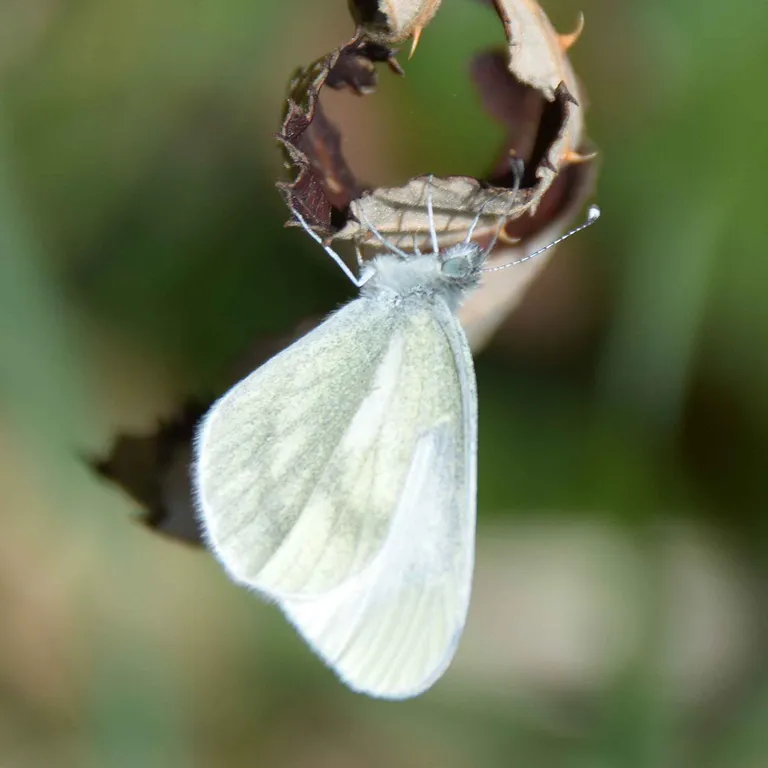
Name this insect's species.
Leptidea sinapis/juvernica
